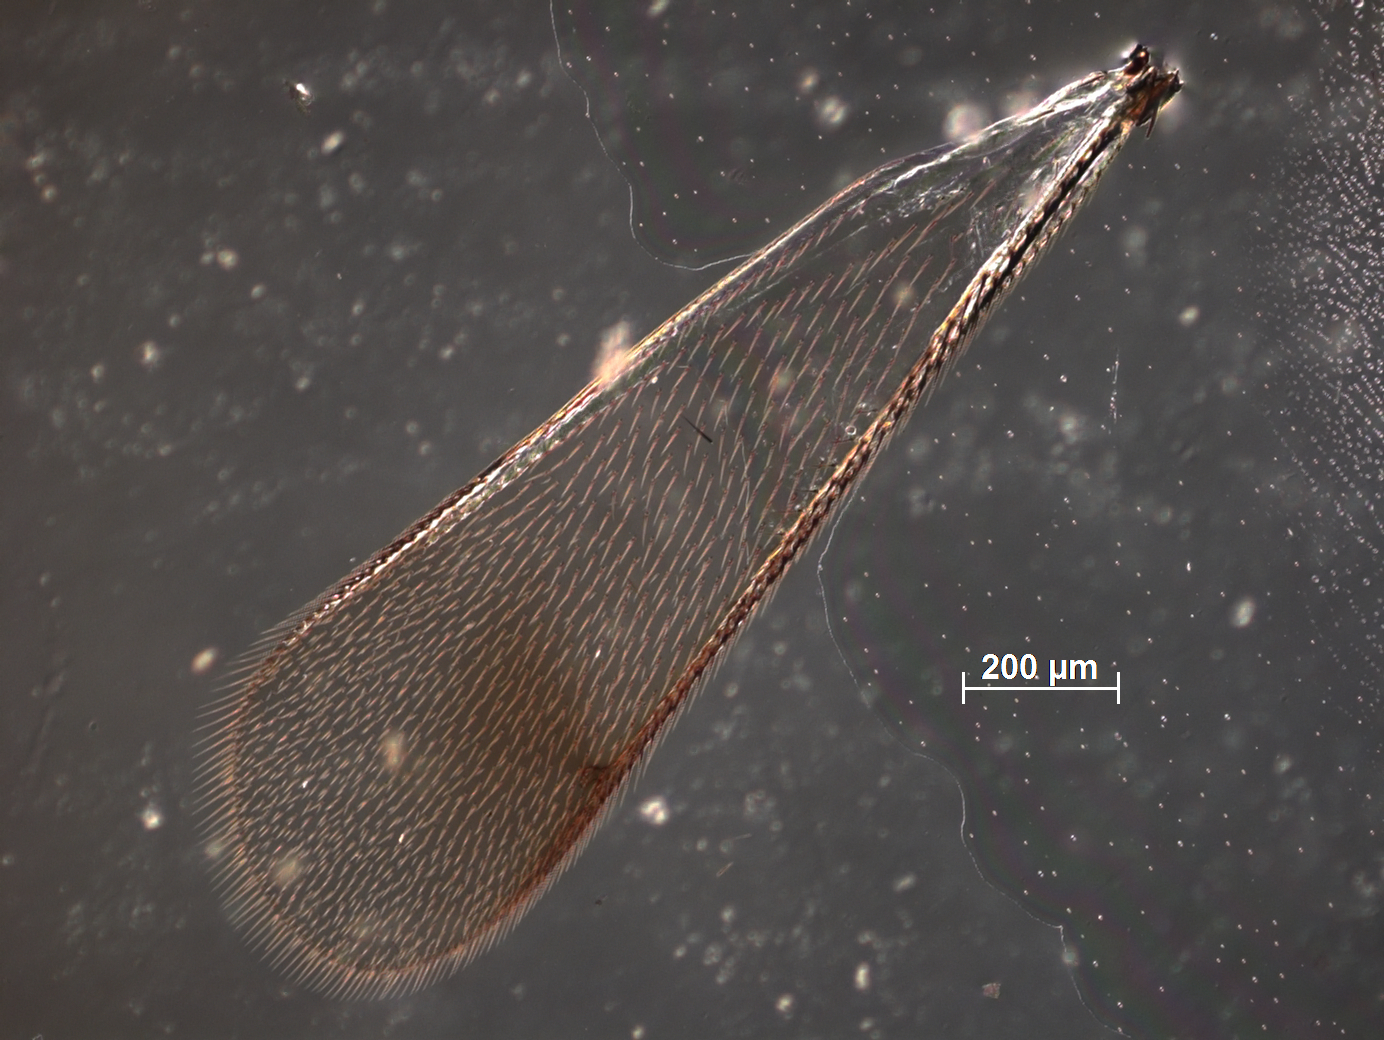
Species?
Elasmus indicoides
